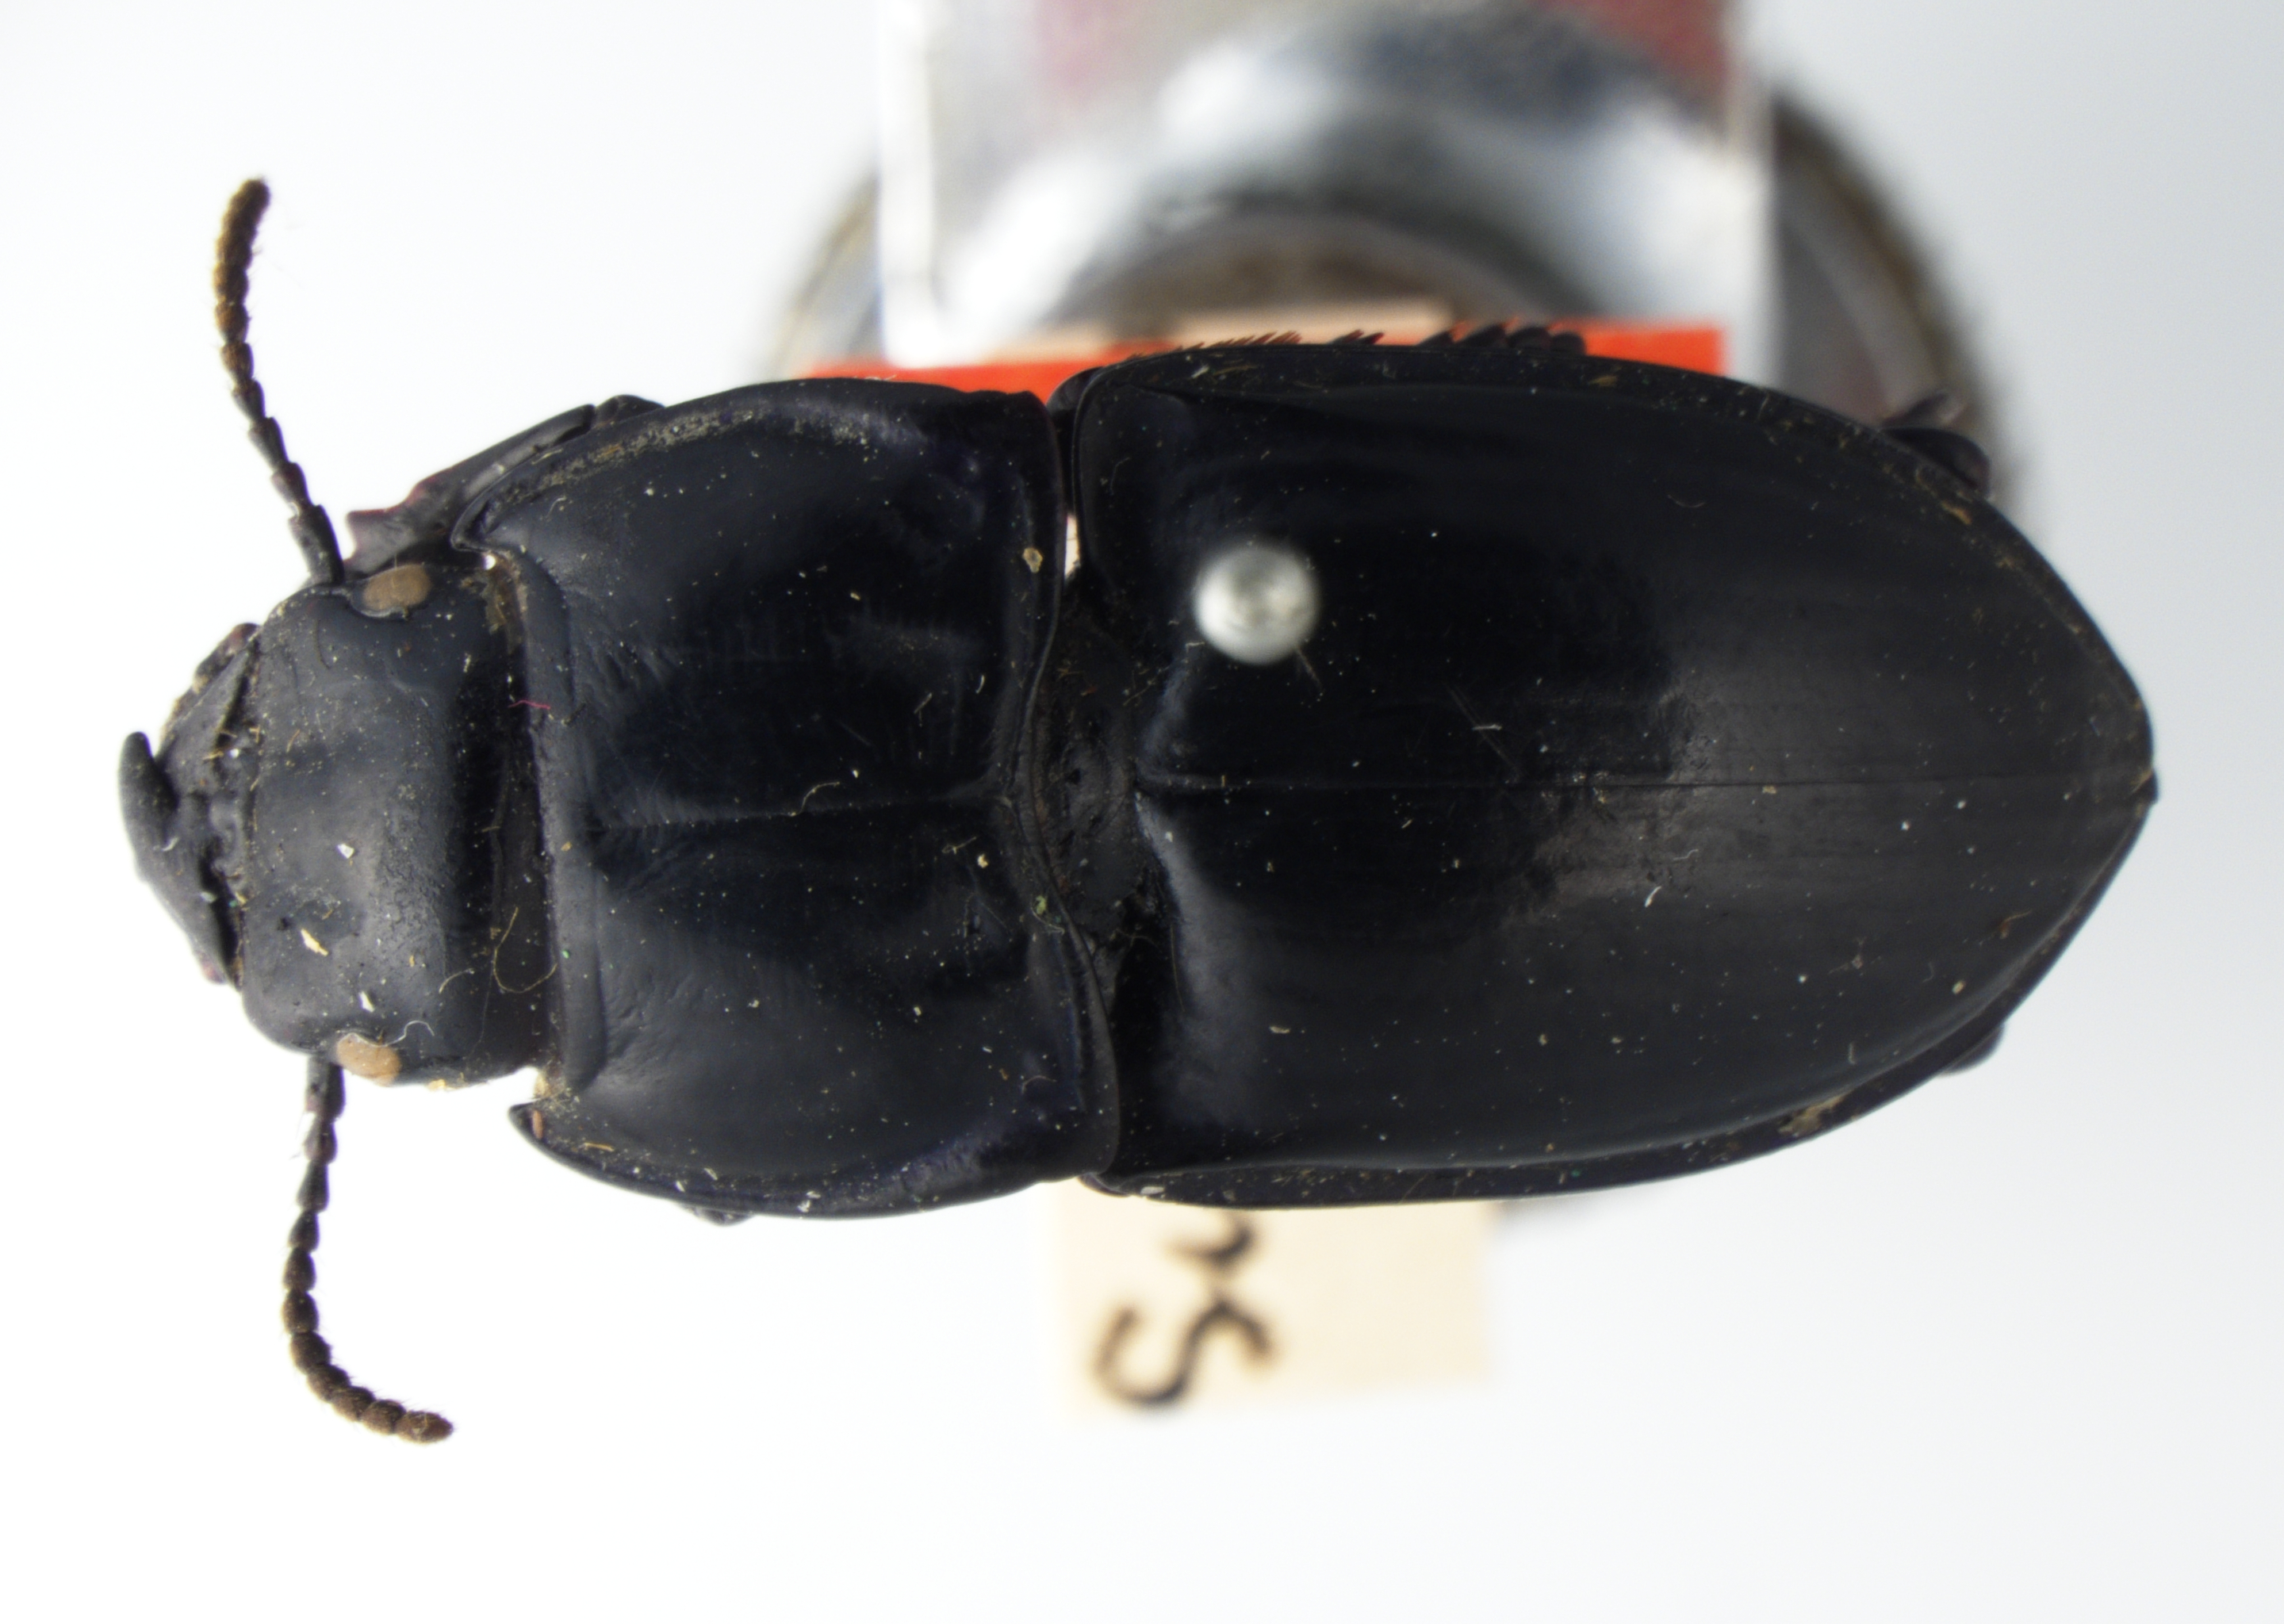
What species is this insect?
Pasimachus subsulcatus (also Pasimachus subnitens)
